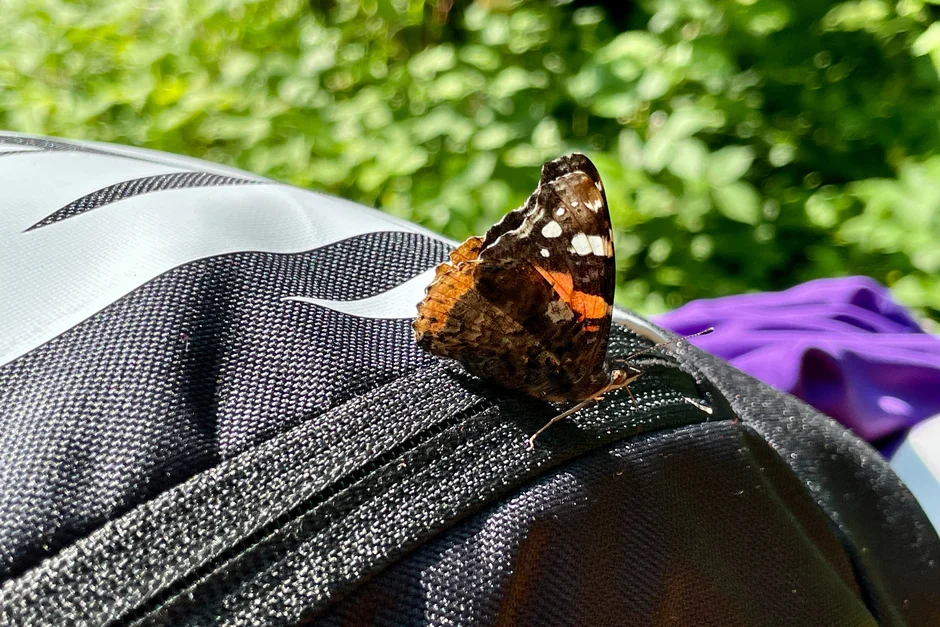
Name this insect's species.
Vanessa atalanta
